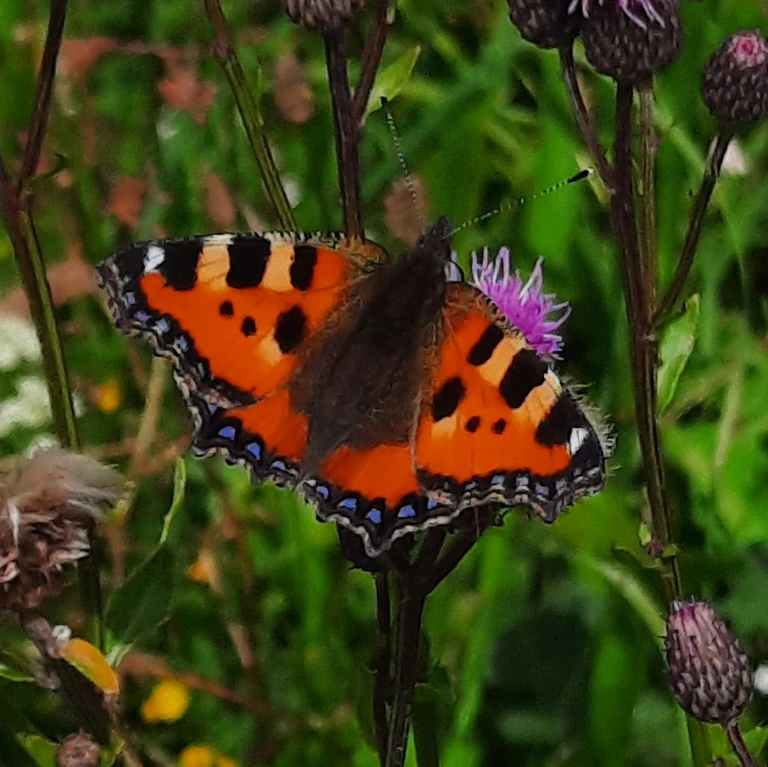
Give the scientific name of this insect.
Aglais urticae
